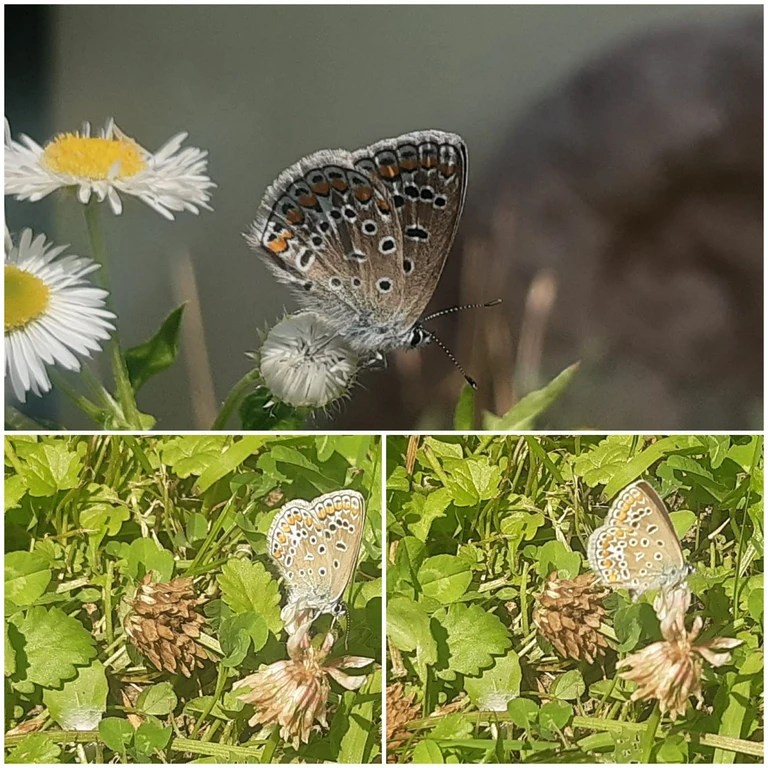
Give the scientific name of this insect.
Polyommatus icarus
